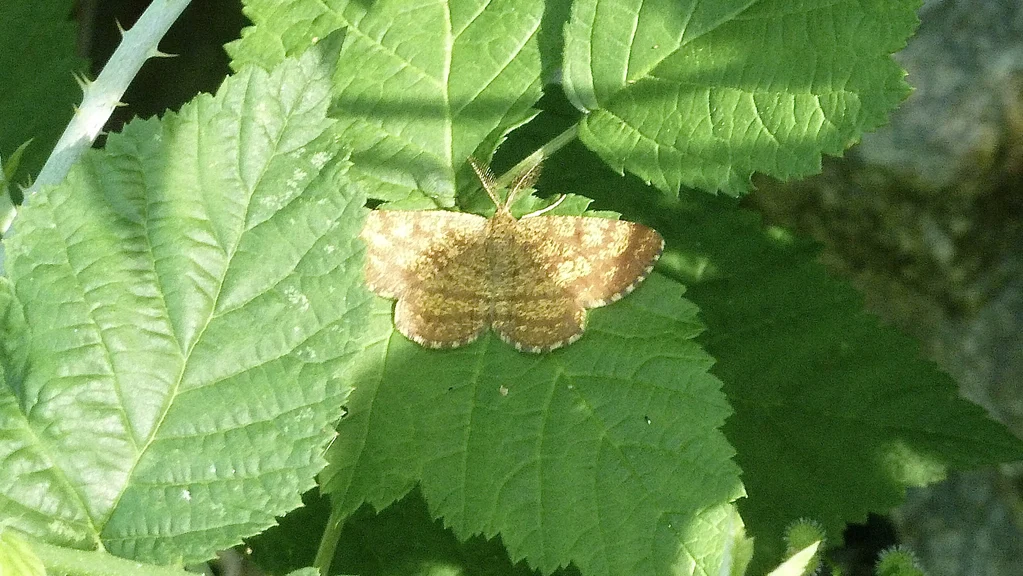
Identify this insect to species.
Ematurga atomaria
